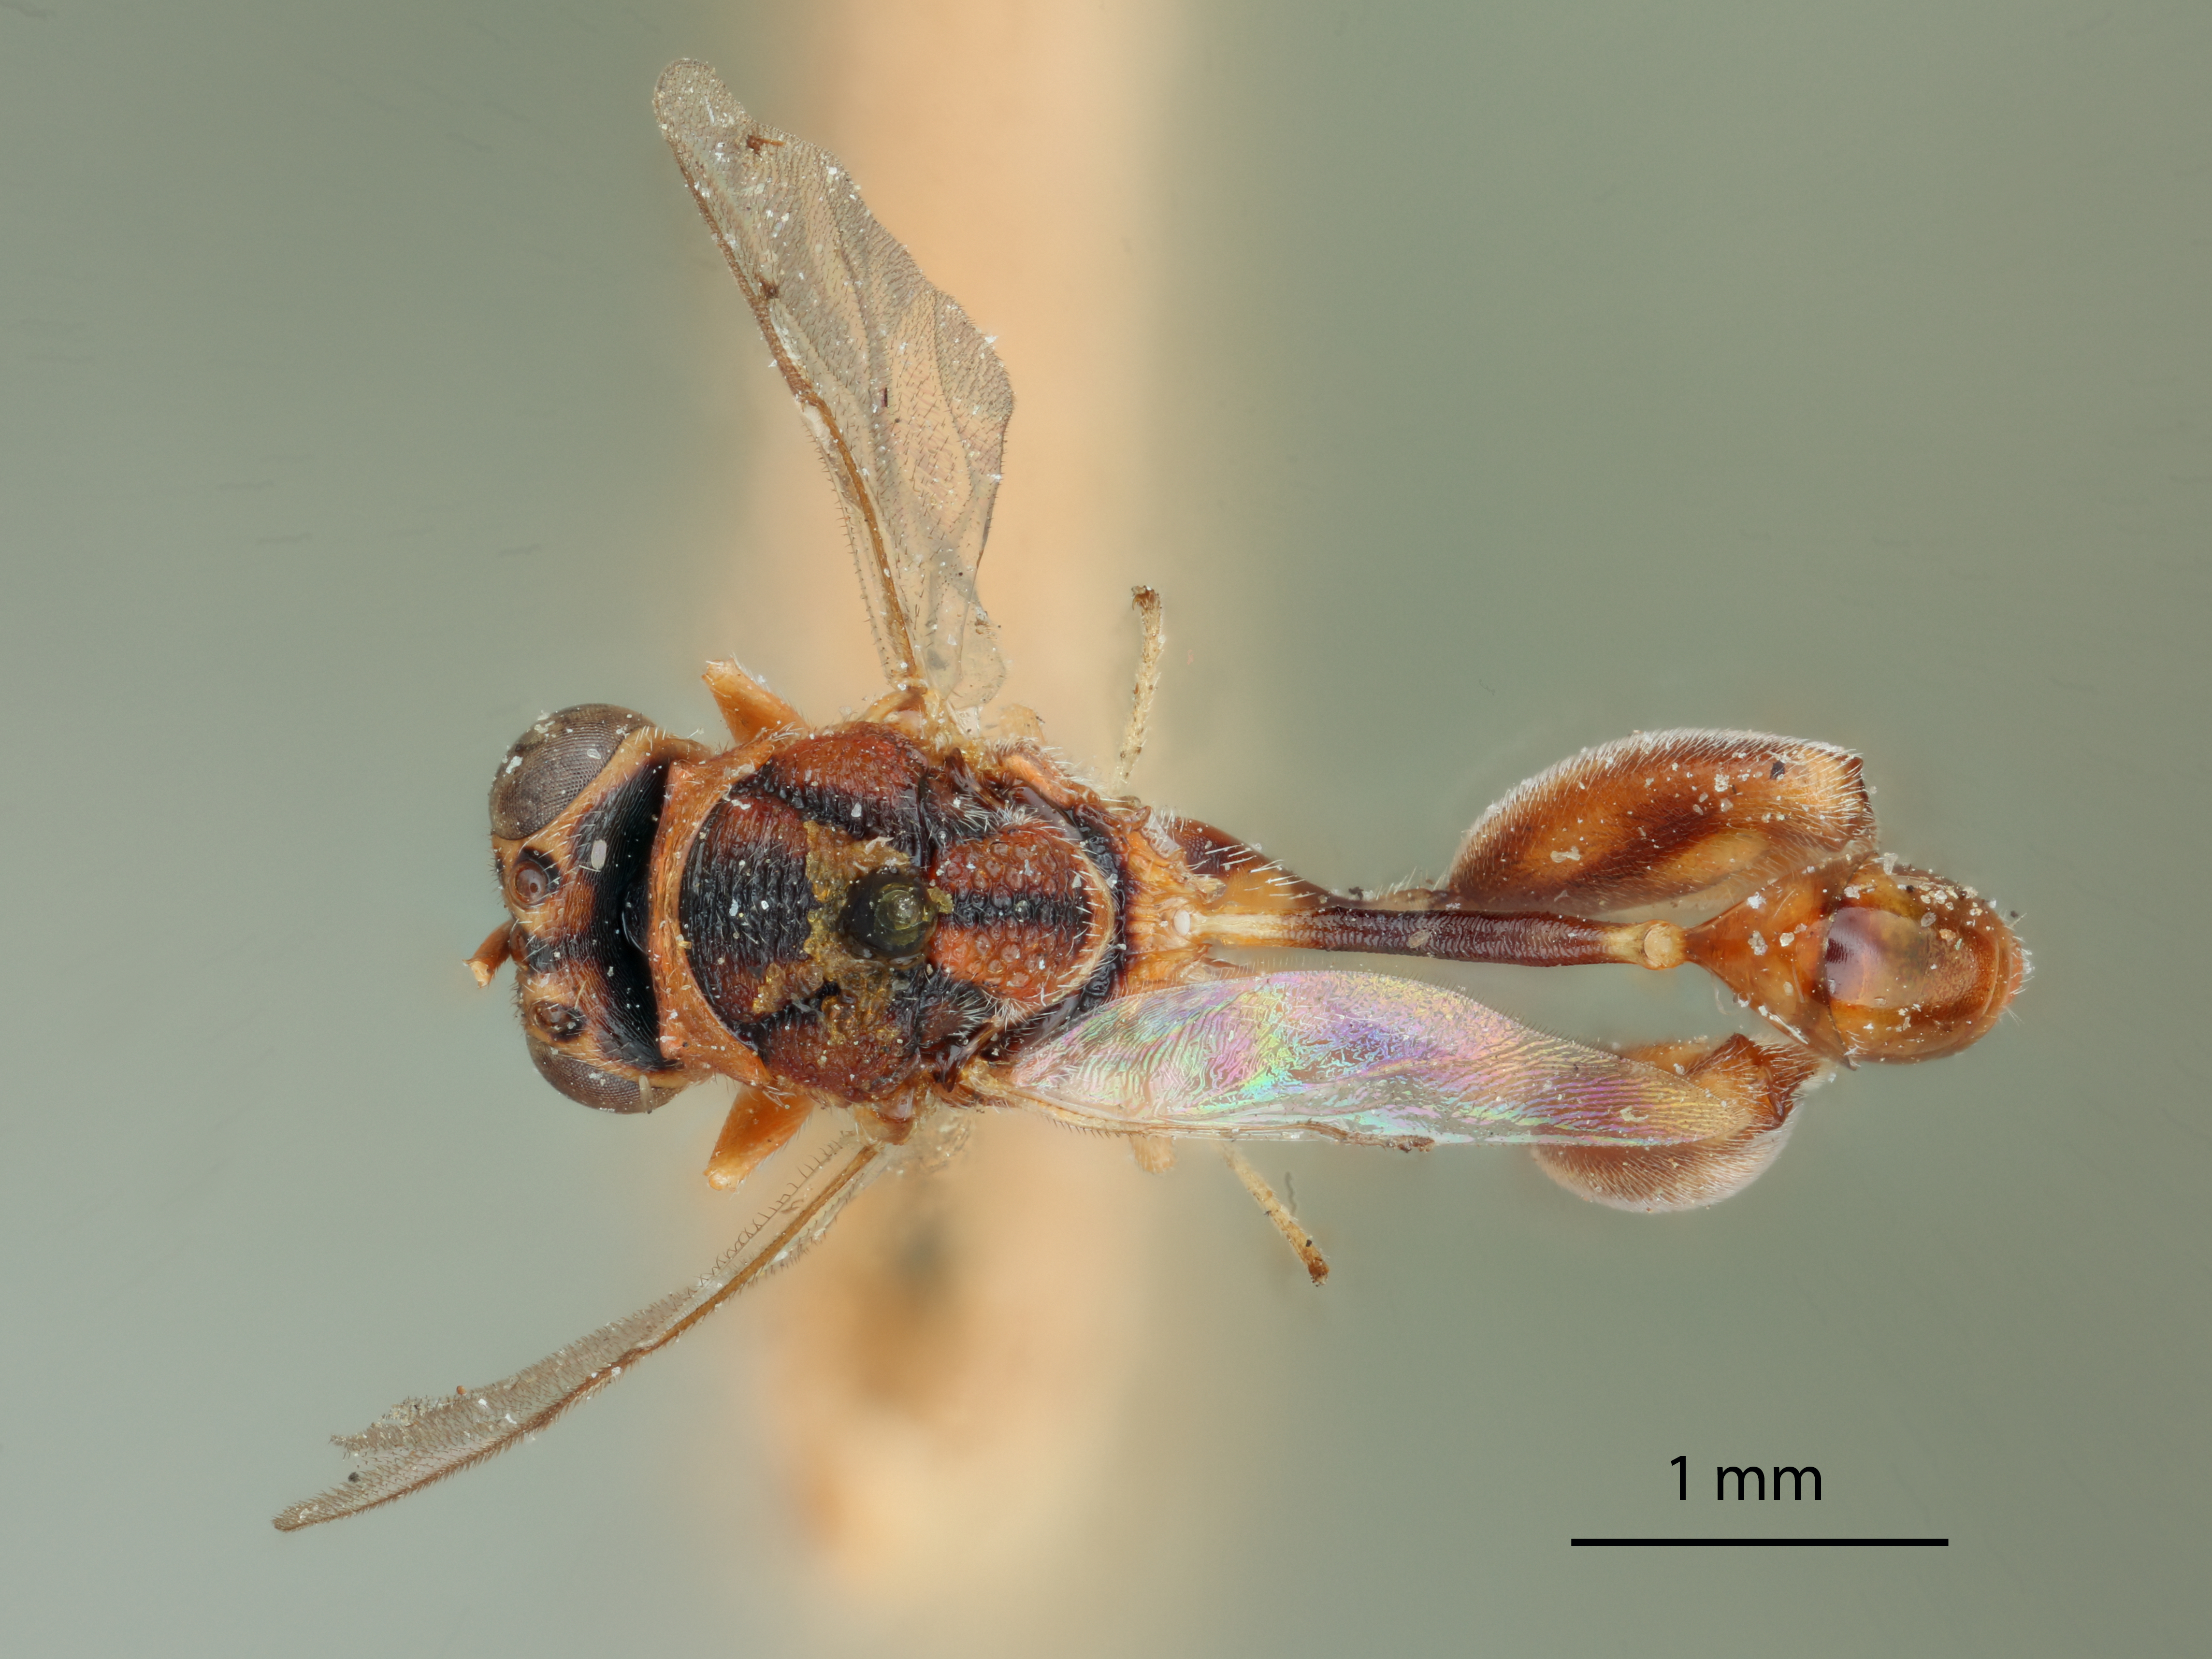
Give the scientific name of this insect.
Mischosmicra kahlii
